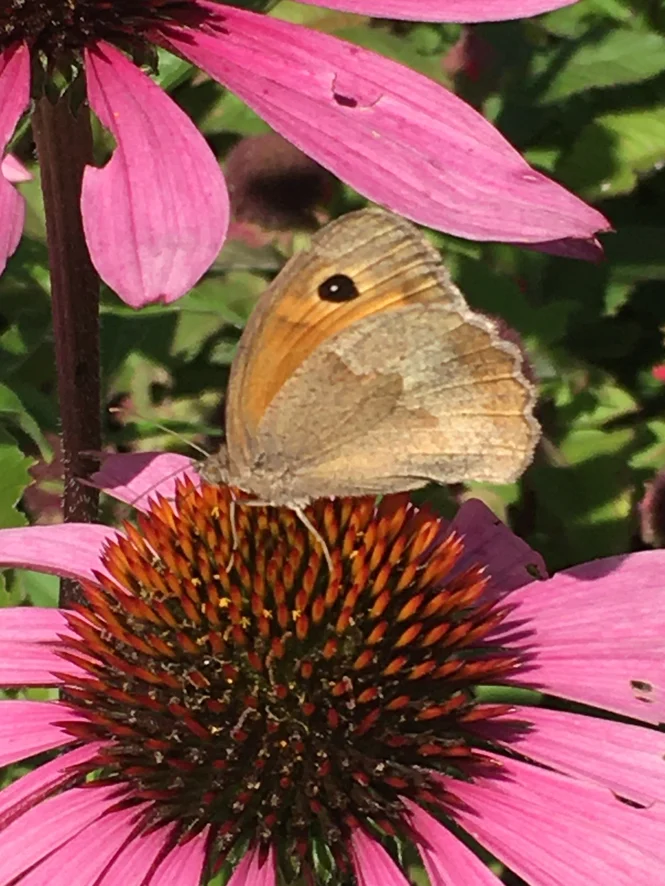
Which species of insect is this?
Maniola jurtina
